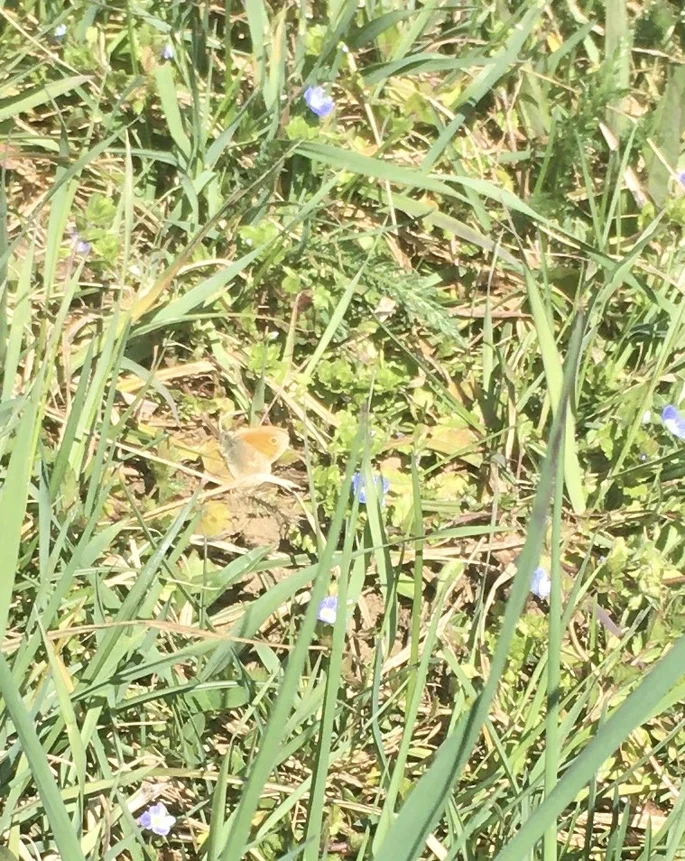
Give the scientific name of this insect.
Coenonympha pamphilus
